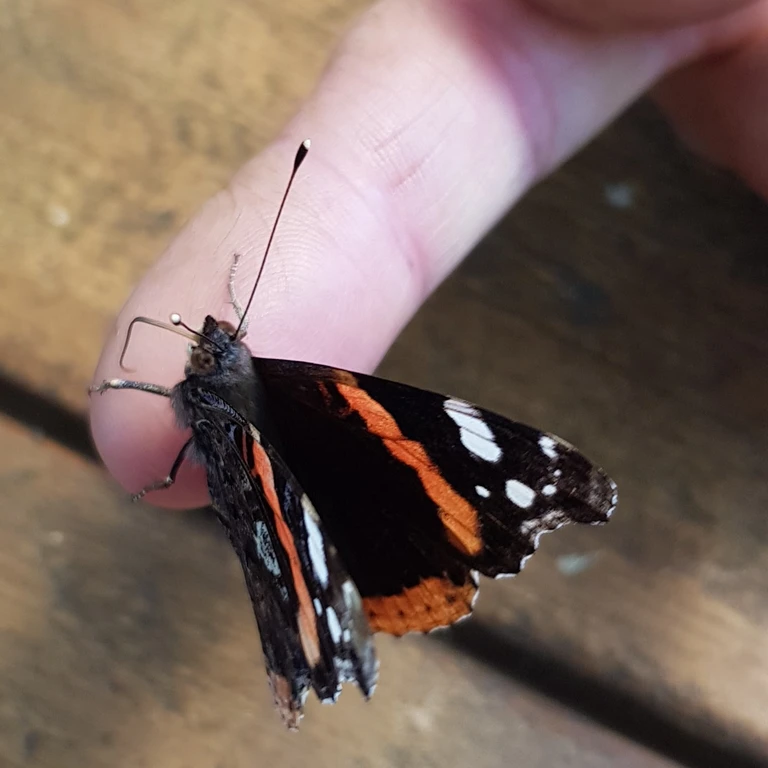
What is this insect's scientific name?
Vanessa atalanta
